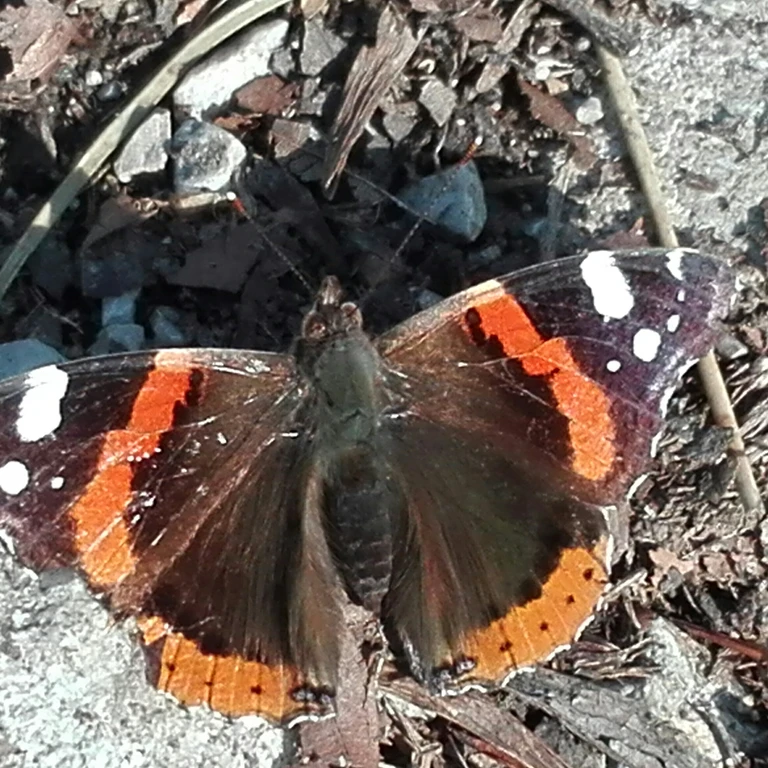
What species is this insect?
Vanessa atalanta
